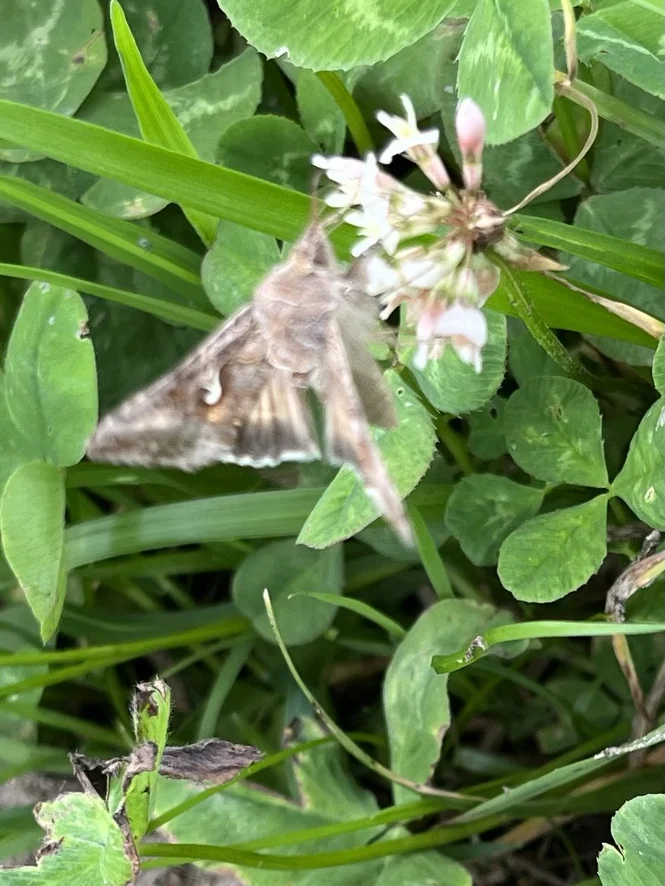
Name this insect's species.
Autographa gamma
